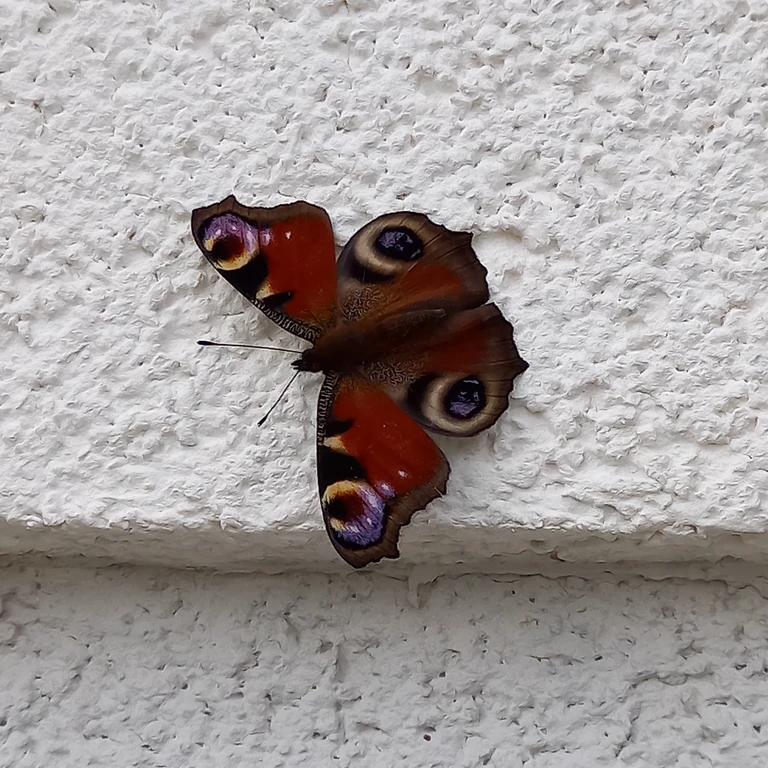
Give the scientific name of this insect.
Aglais io
